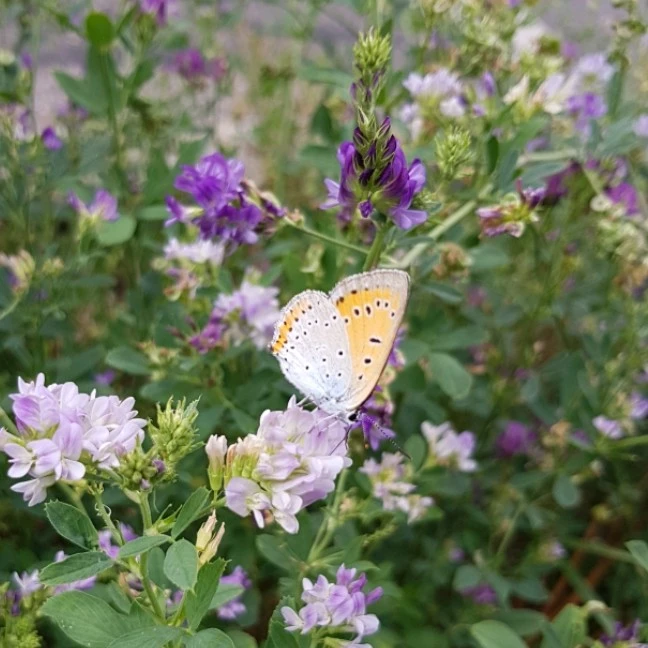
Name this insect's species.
Lycaena dispar
